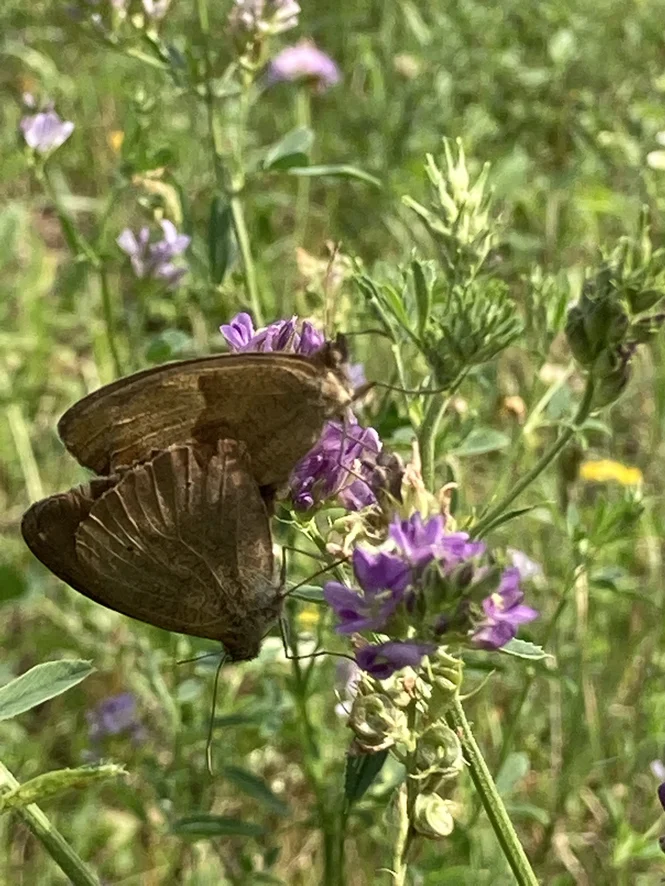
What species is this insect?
Maniola jurtina
